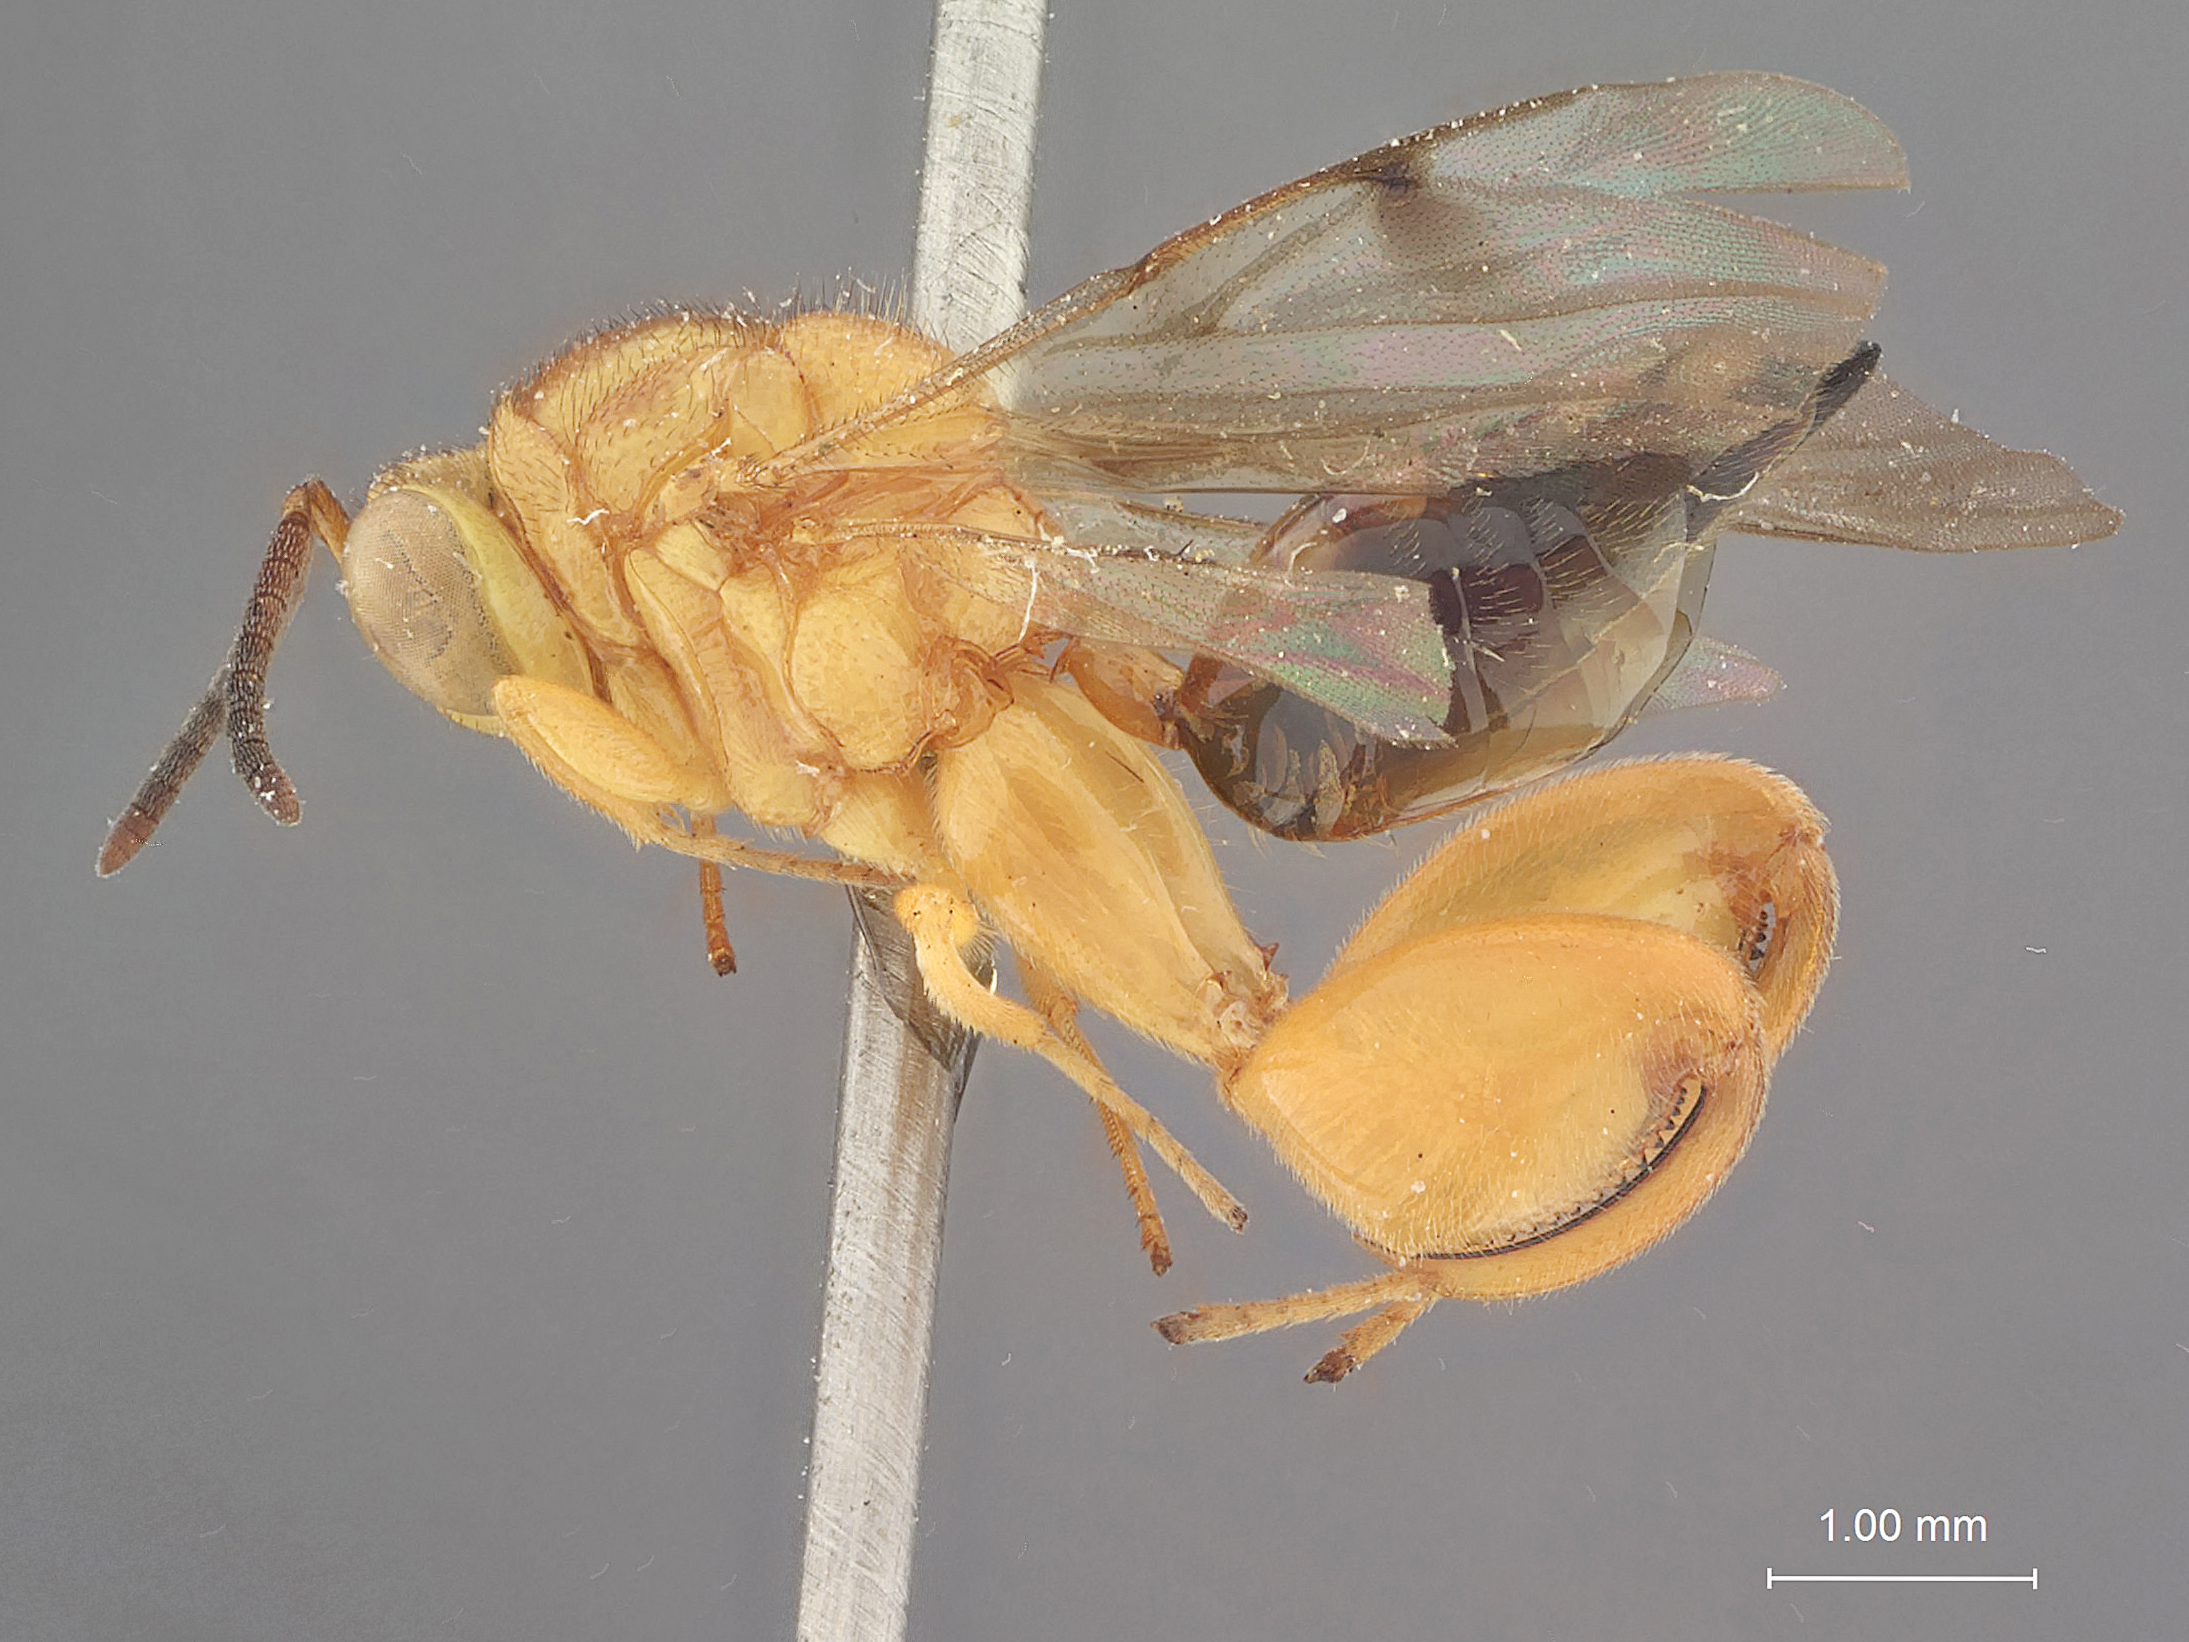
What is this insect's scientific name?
Conura igneopatruelis
